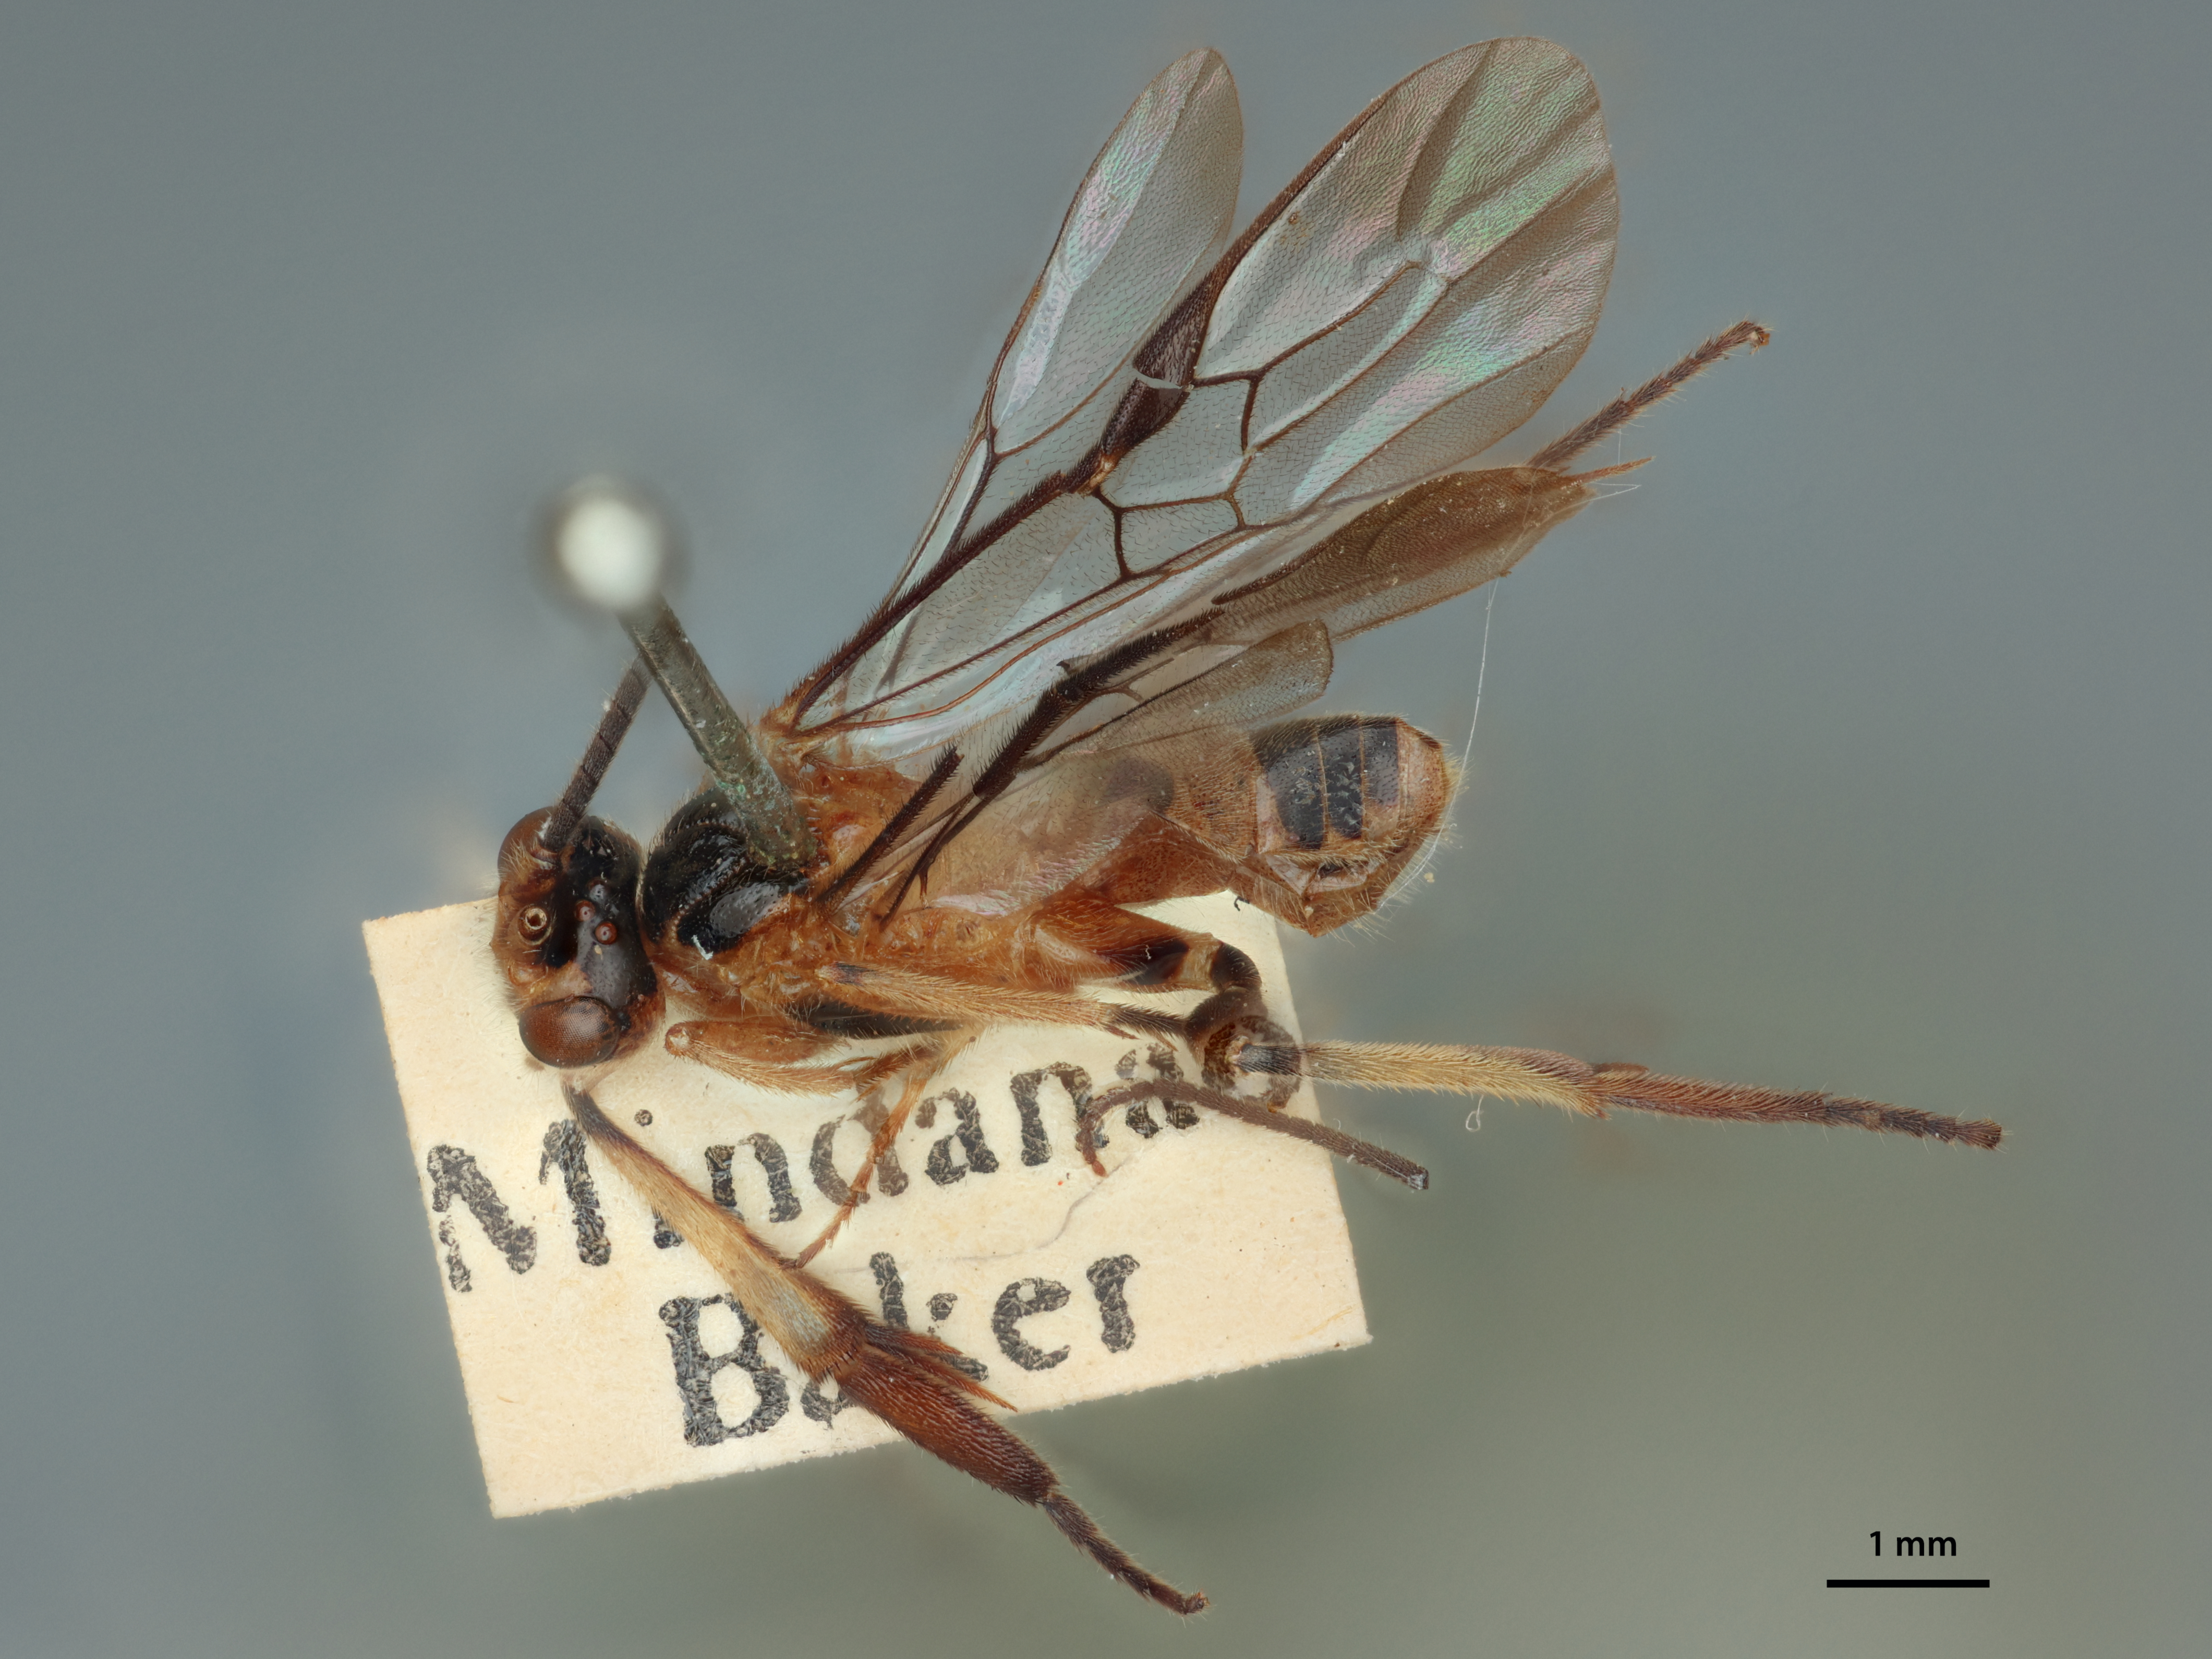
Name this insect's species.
Laminitarsus chapini
